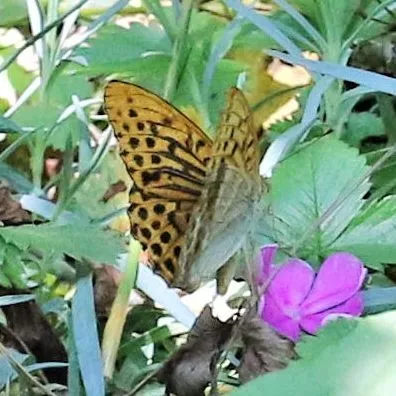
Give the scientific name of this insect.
Argynnis paphia
